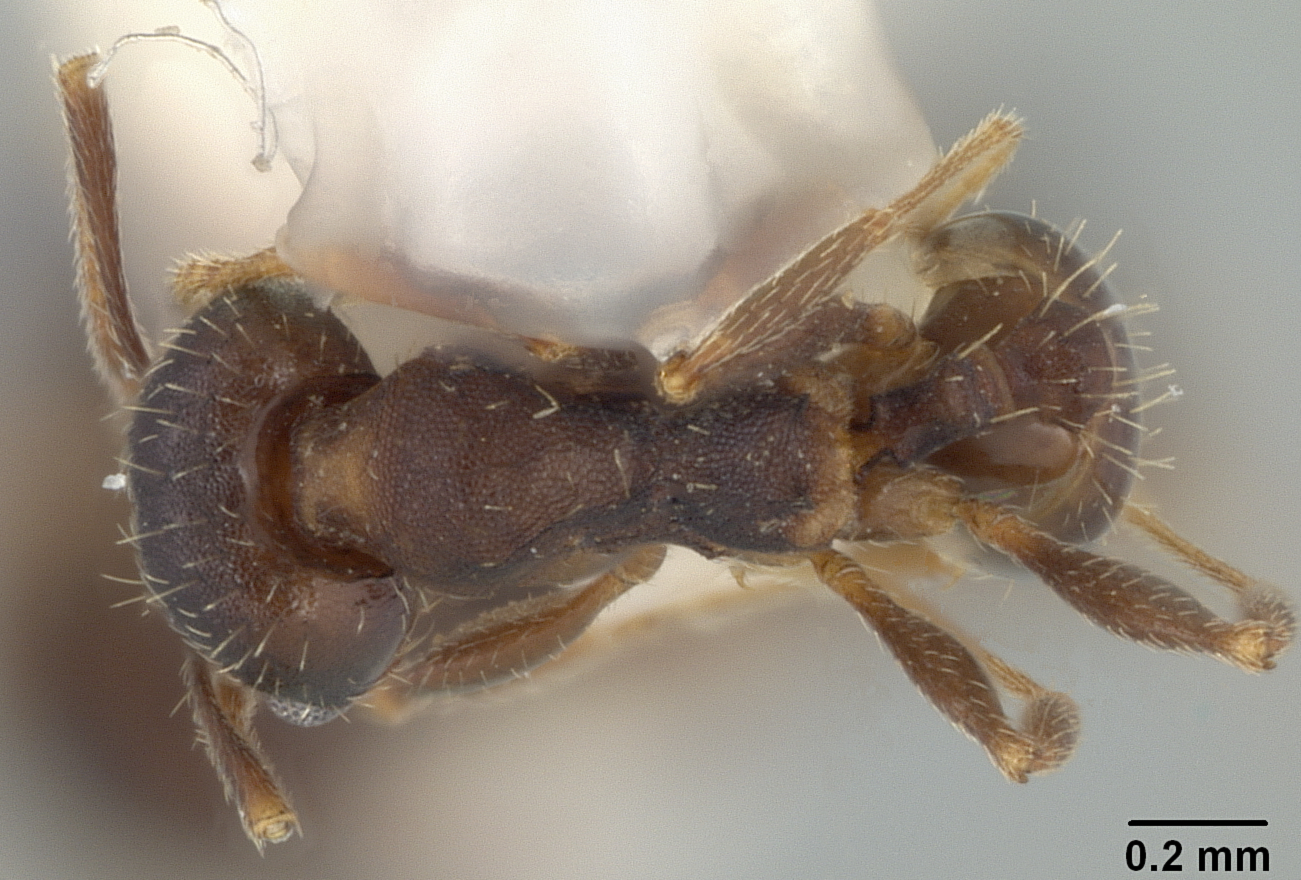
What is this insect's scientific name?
Pheidole wheelerorum
